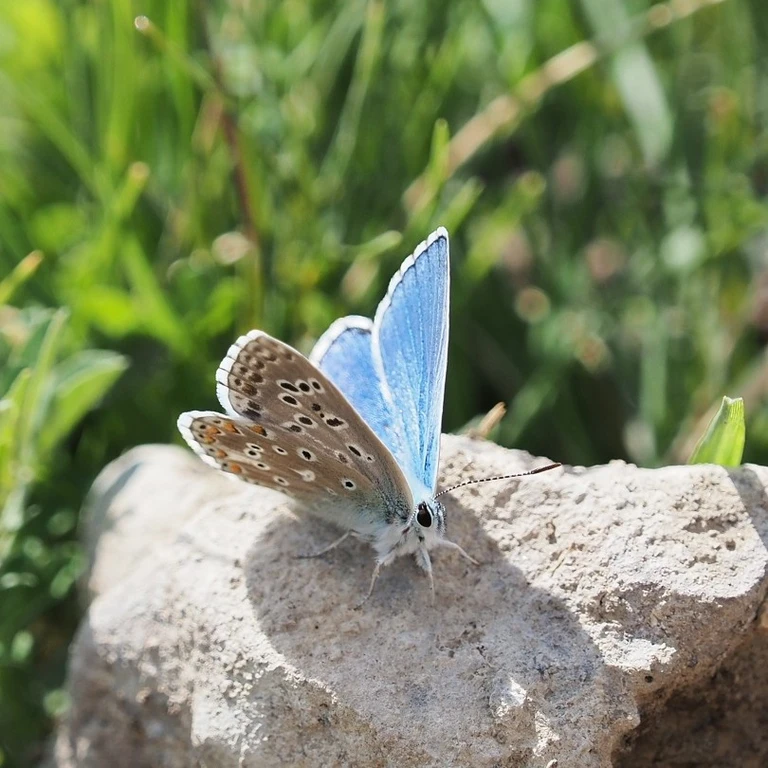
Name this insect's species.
Lysandra bellargus
